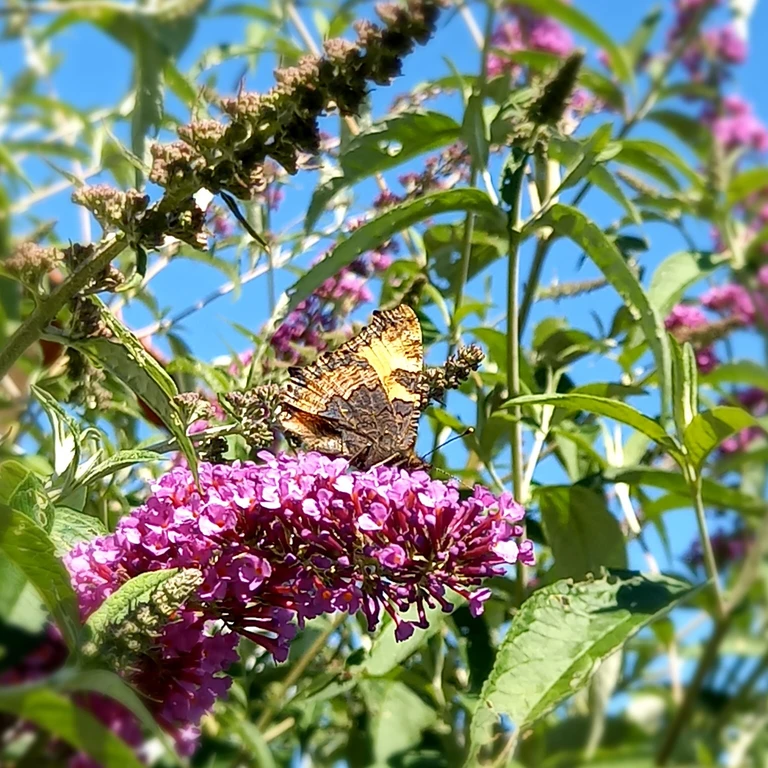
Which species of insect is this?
Aglais urticae
